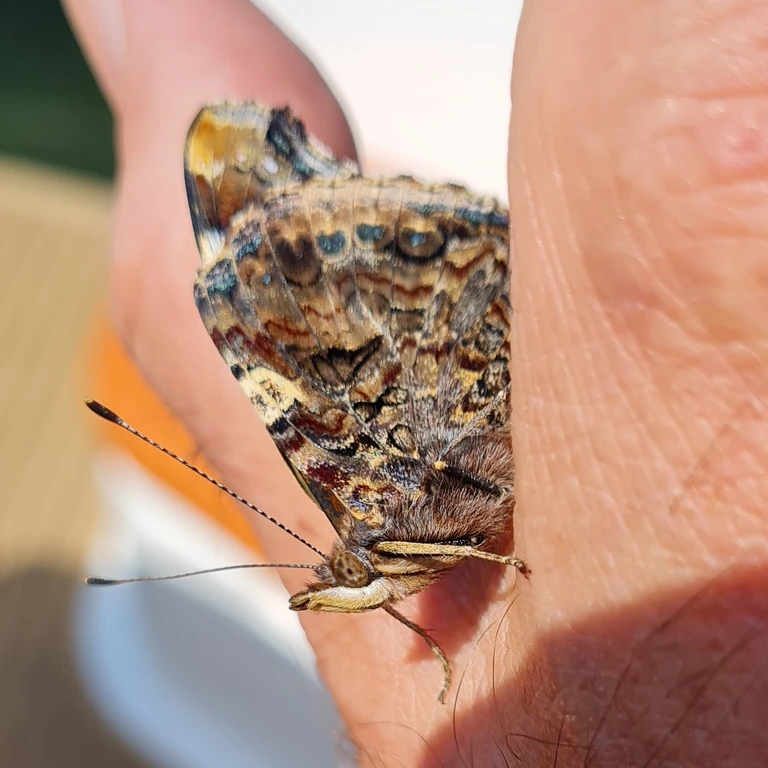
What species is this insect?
Vanessa atalanta
